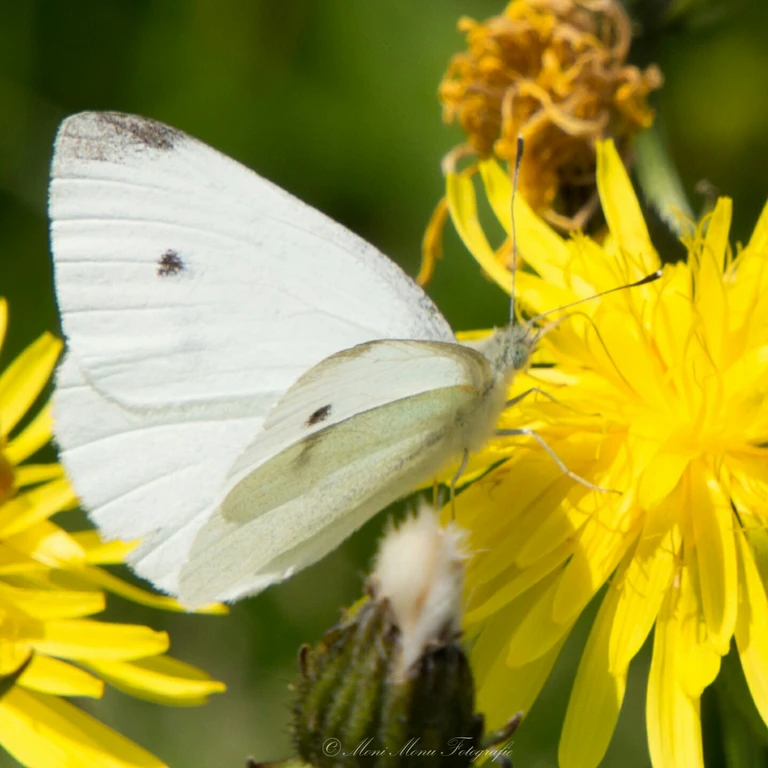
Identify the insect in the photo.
Pieris rapae
